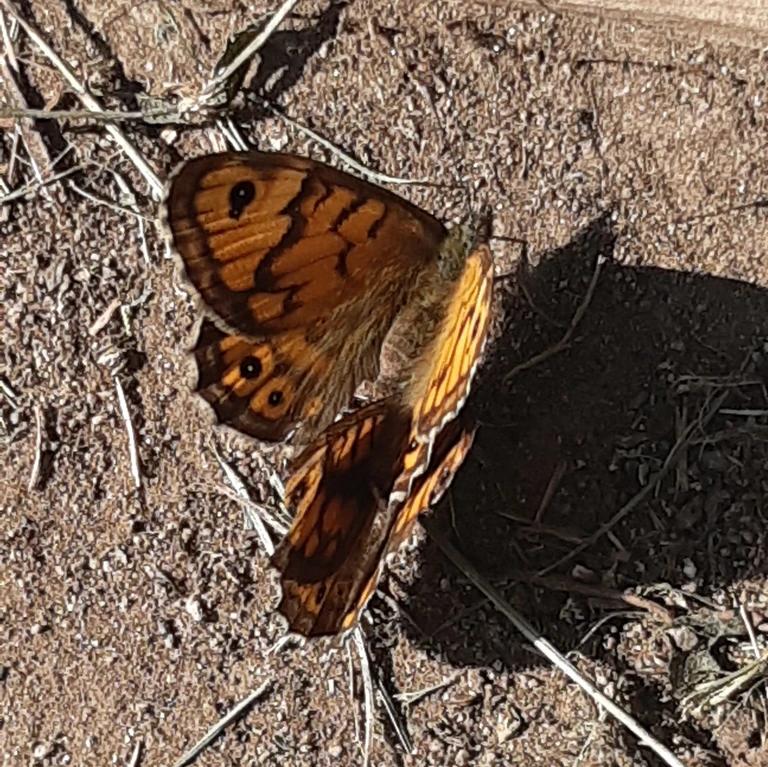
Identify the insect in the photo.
Lasiommata megera (also Pararge megera)
